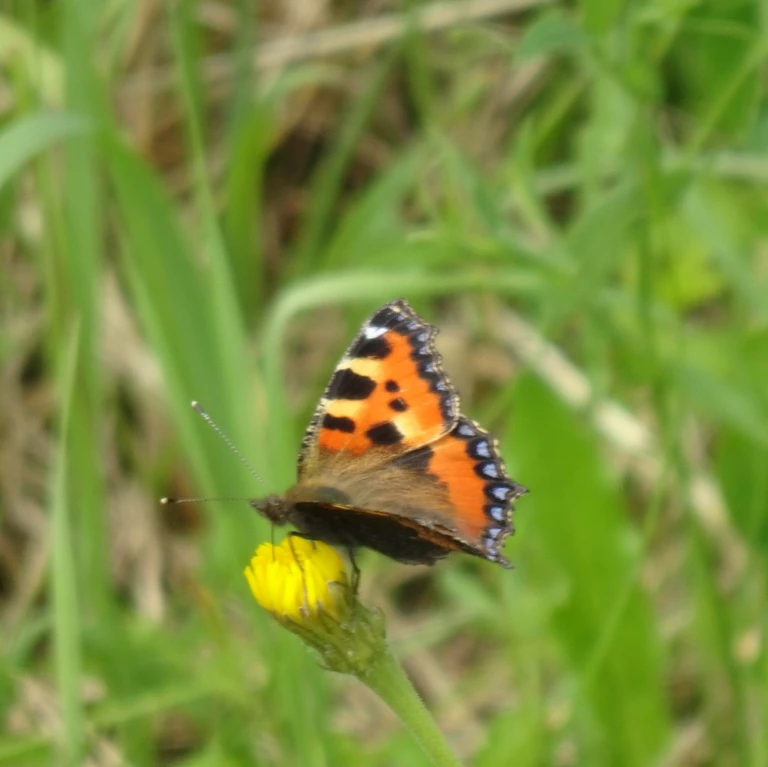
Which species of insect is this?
Aglais urticae
